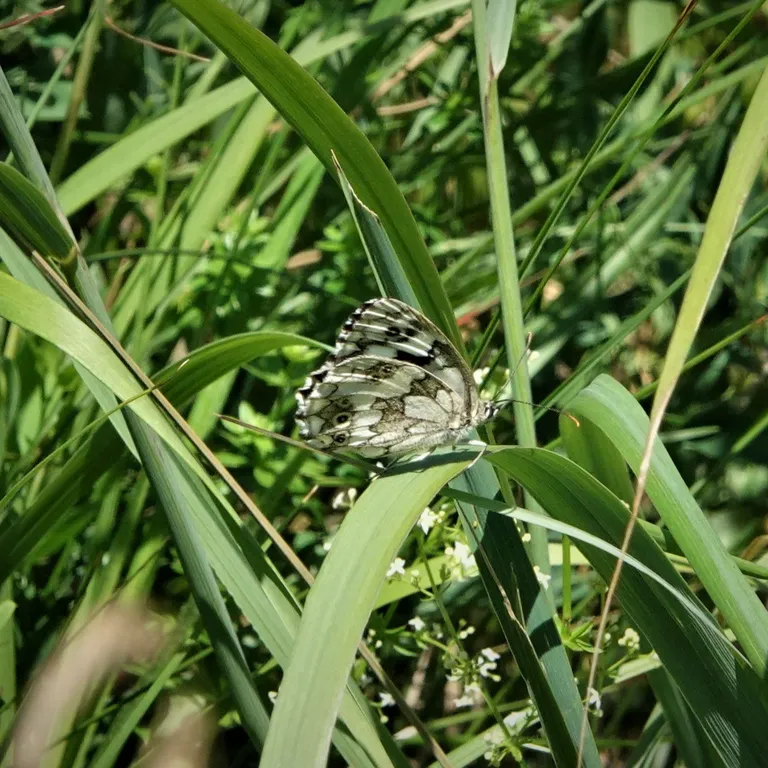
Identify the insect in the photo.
Melanargia galathea
